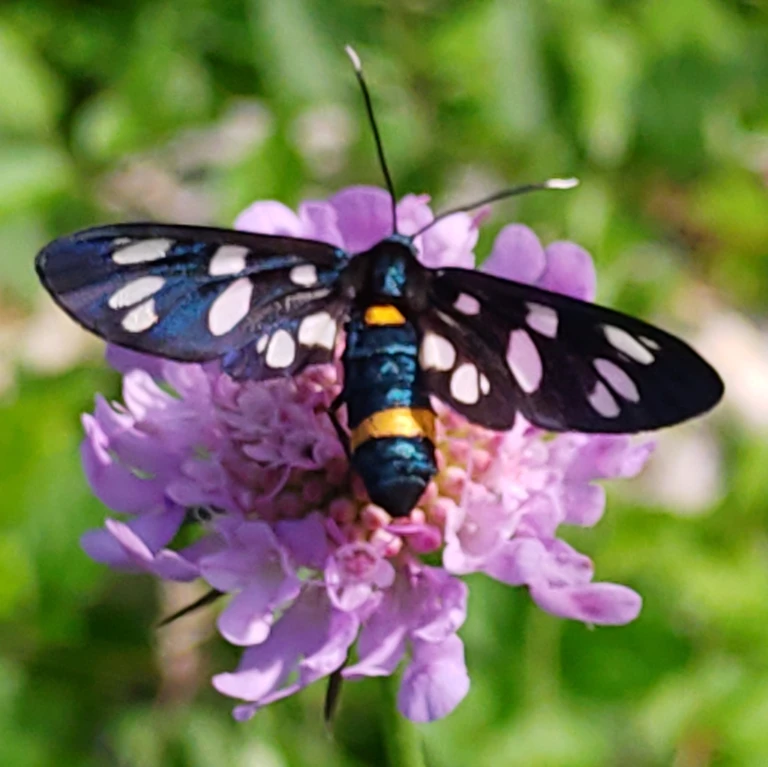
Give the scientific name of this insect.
Amata phegea
